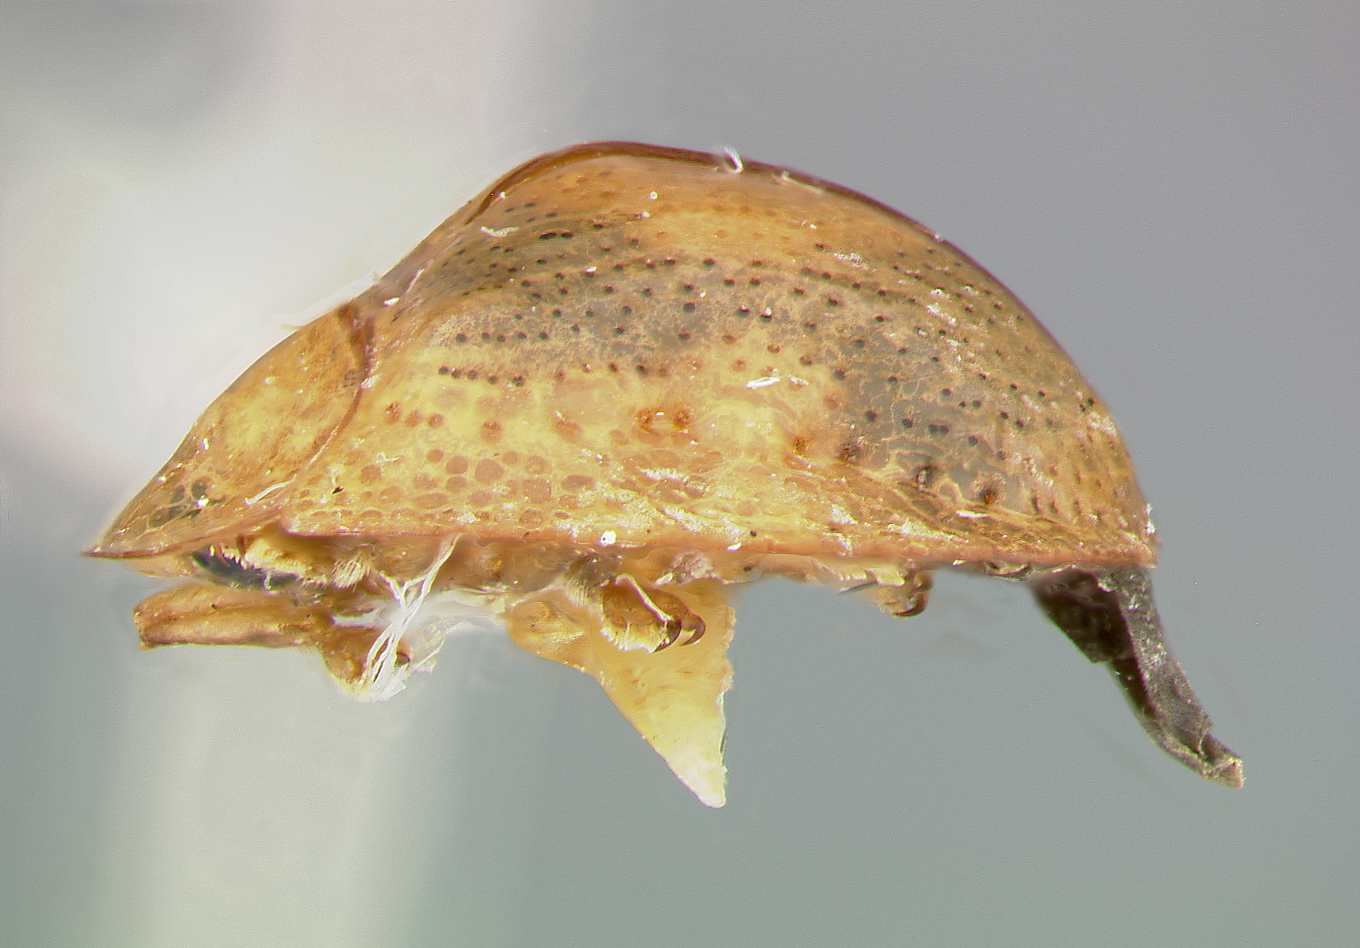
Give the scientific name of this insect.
Metriona quadrisignata
